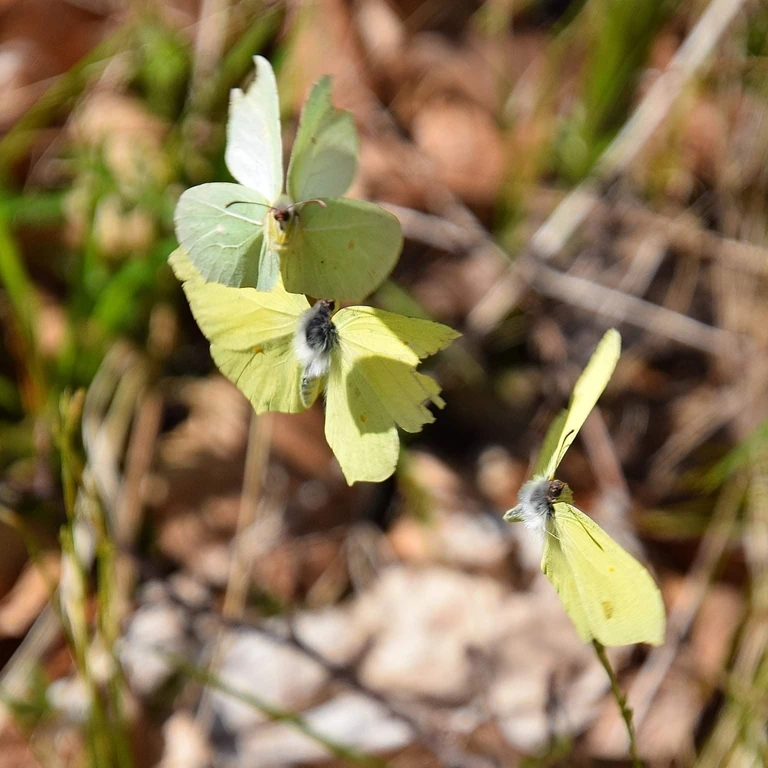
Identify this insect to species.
Gonepteryx rhamni
